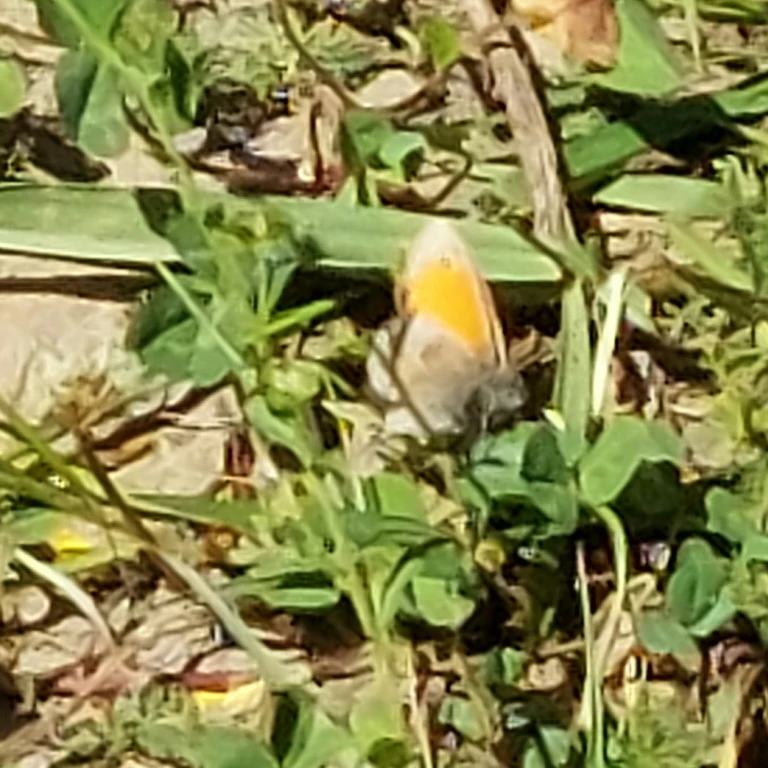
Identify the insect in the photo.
Coenonympha pamphilus
